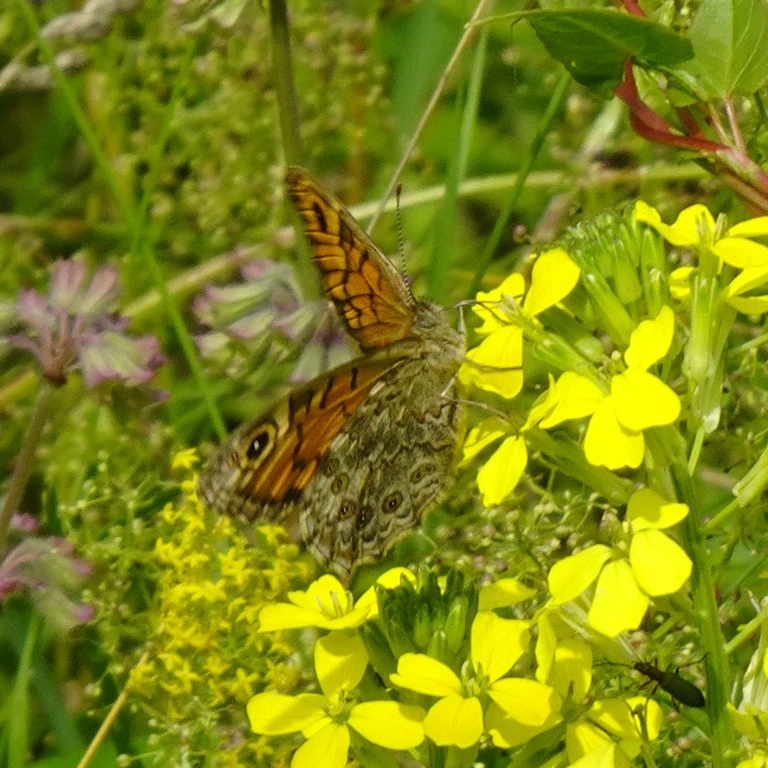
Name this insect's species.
Lasiommata megera (also Pararge megera)
